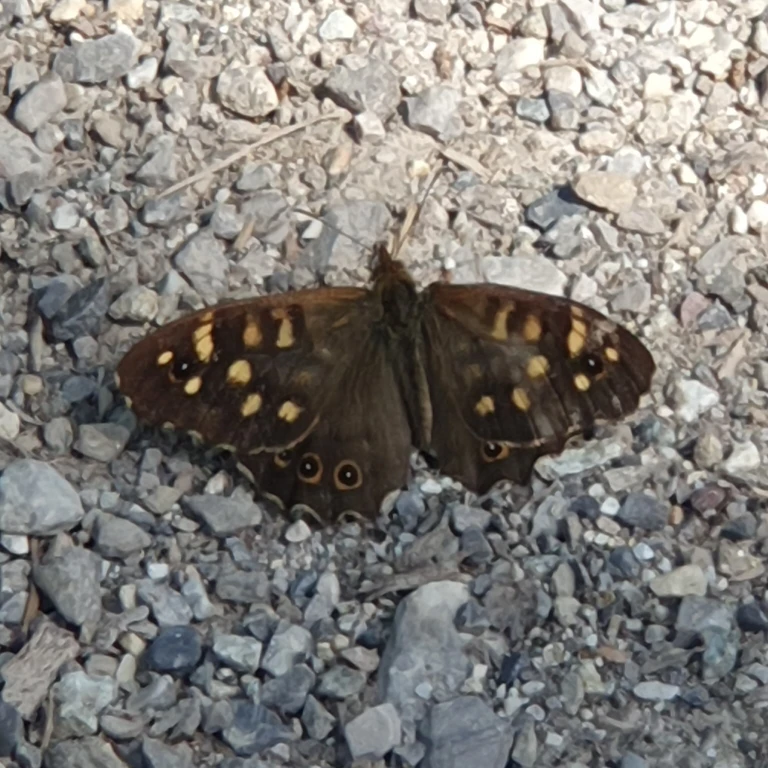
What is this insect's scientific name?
Pararge aegeria
